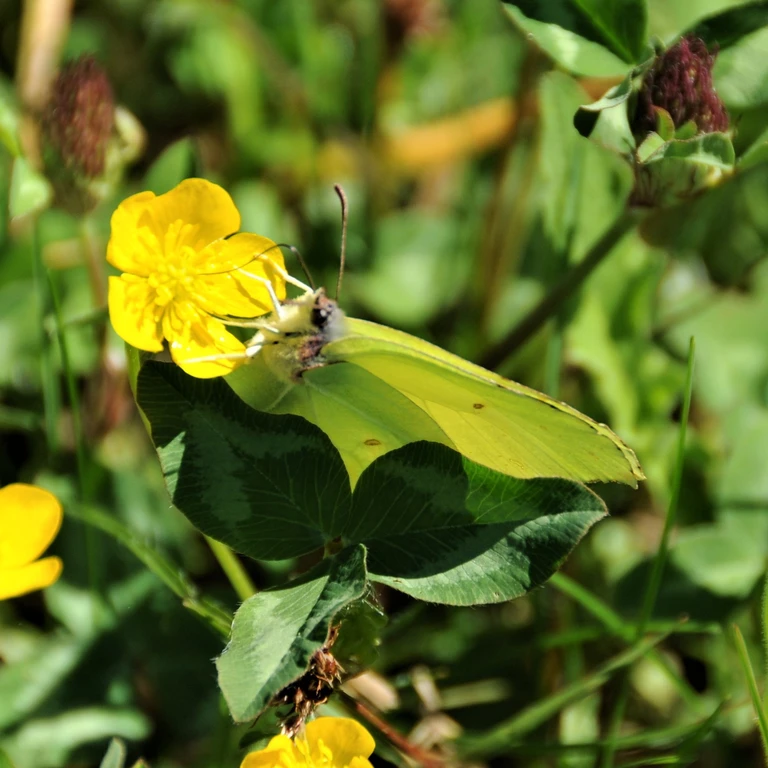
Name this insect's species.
Gonepteryx rhamni
